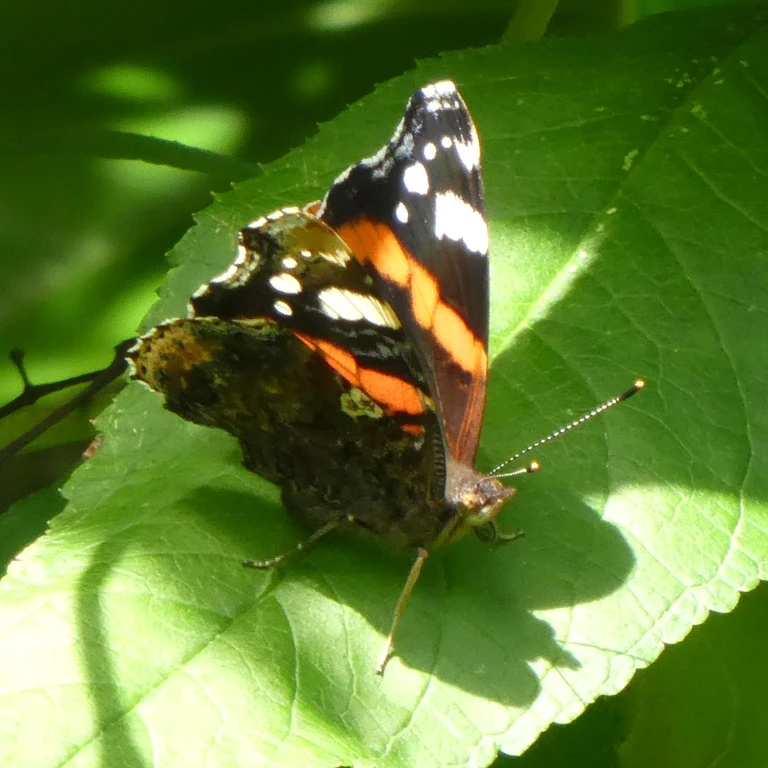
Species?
Vanessa atalanta
